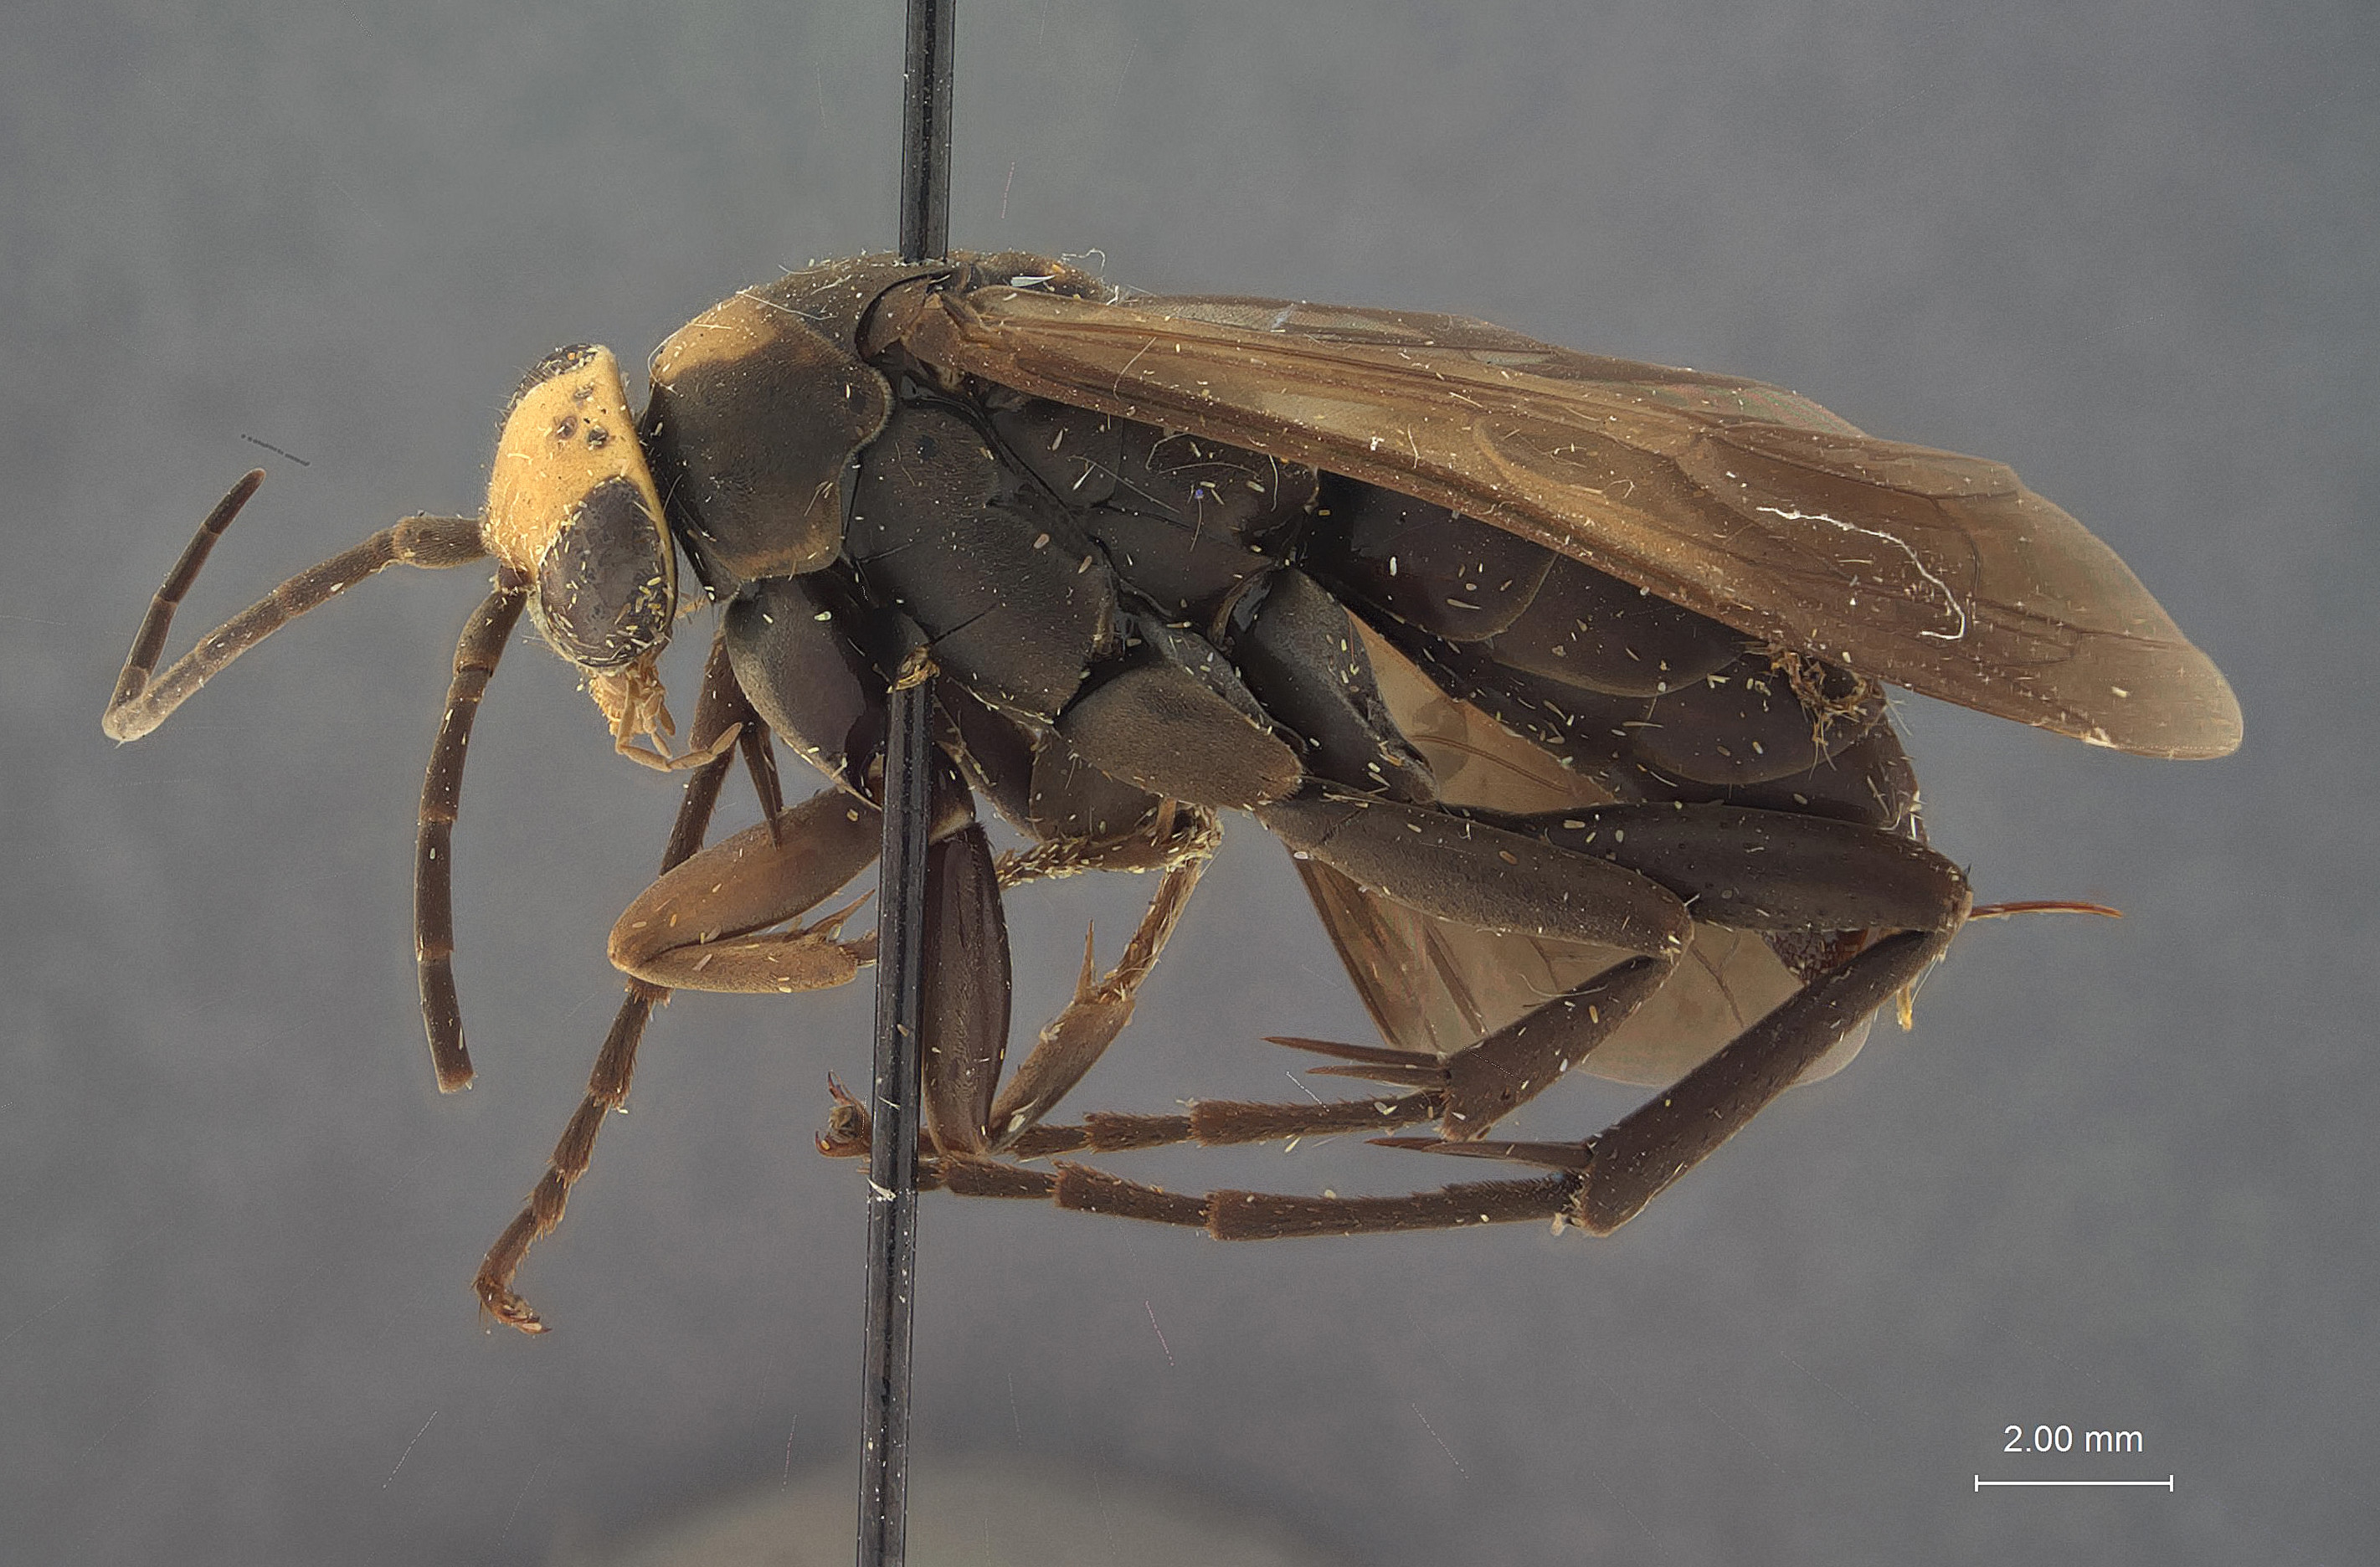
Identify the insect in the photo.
Sinotocyphus chinensis
